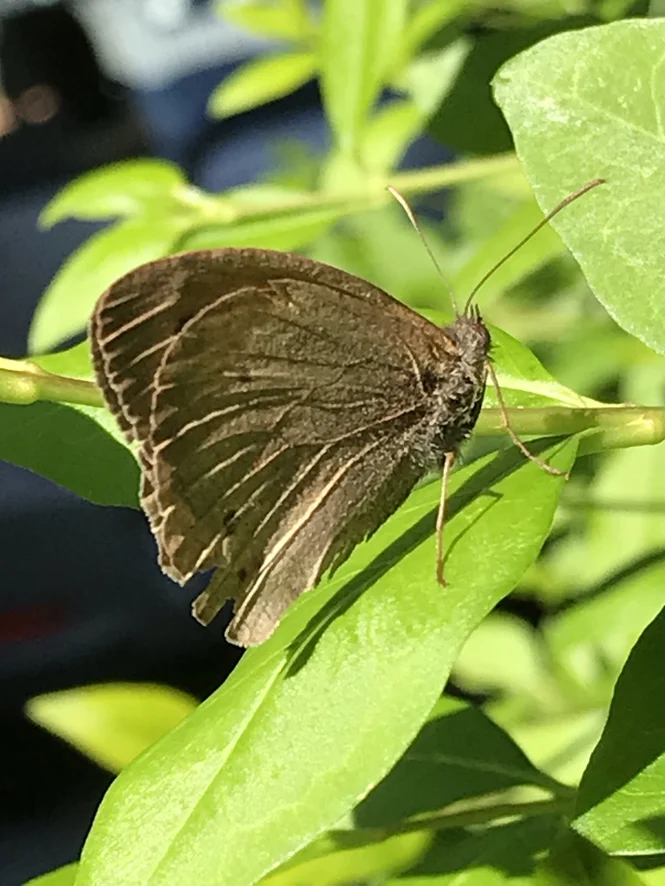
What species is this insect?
Maniola jurtina
